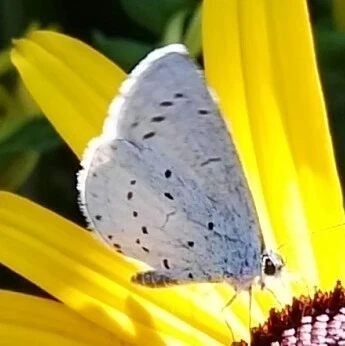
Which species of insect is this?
Celastrina argiolus
